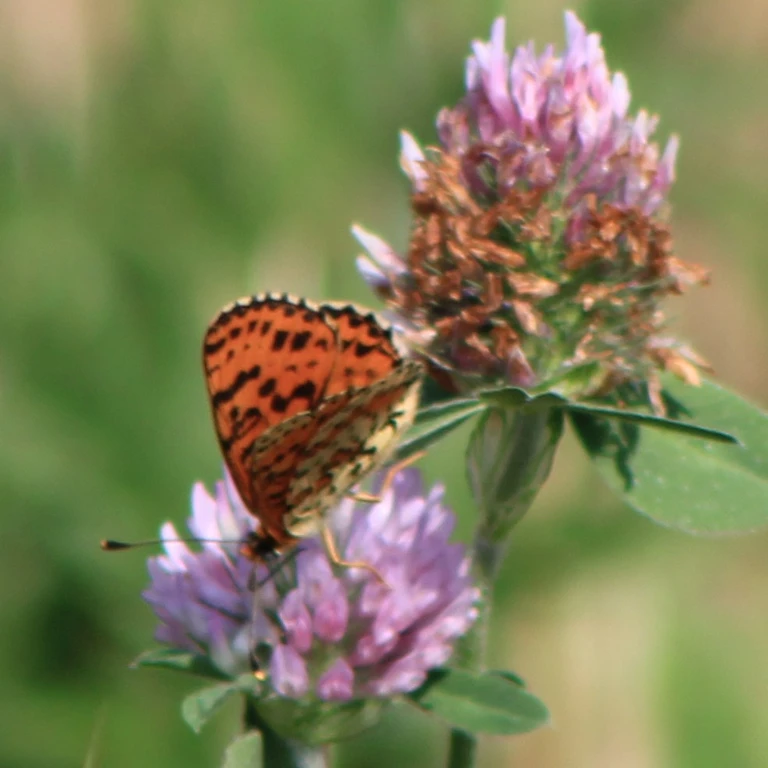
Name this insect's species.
Melitaea didyma
